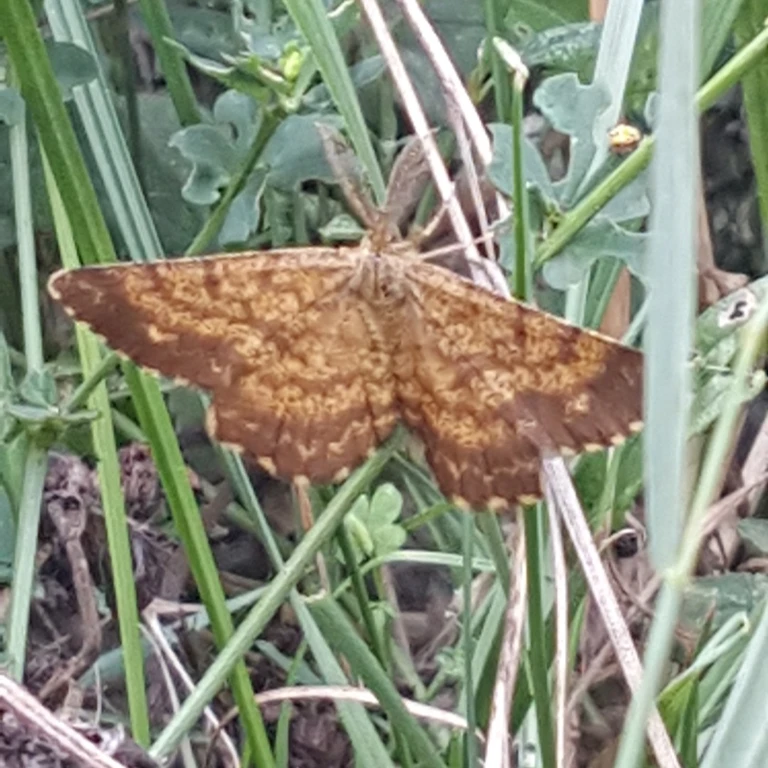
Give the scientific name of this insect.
Ematurga atomaria
